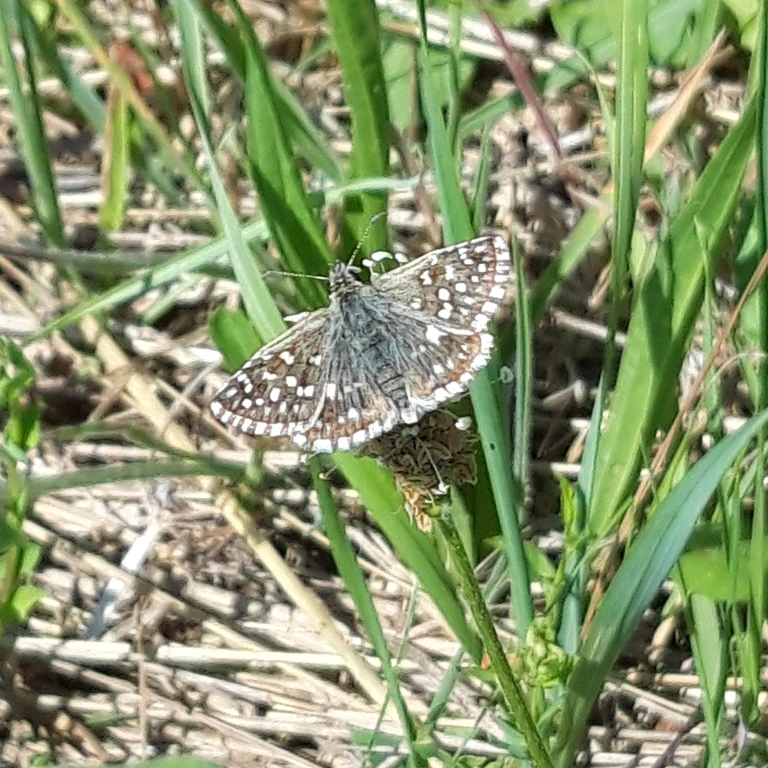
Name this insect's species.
Pyrgus malvae
